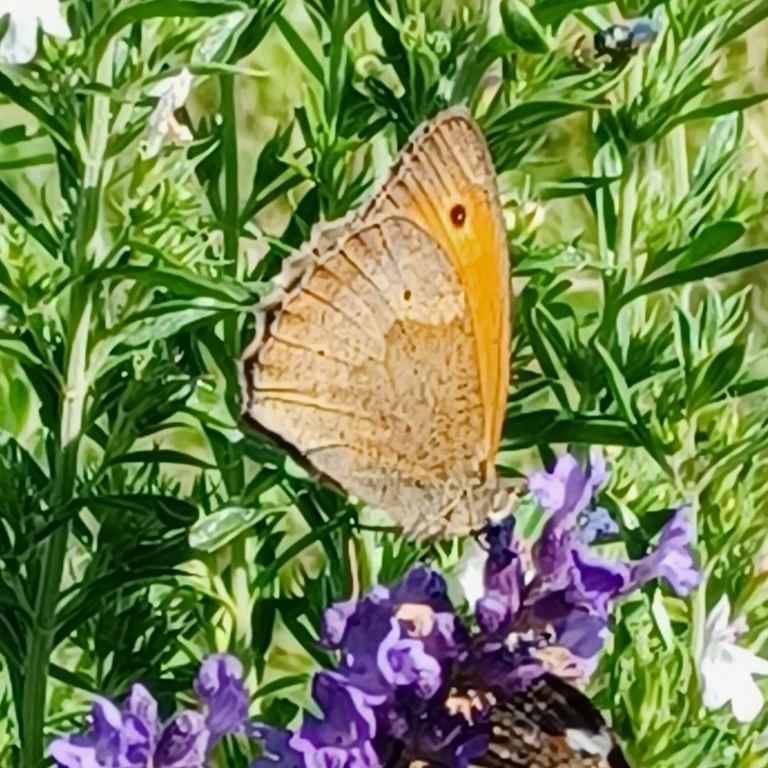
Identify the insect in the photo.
Maniola jurtina
